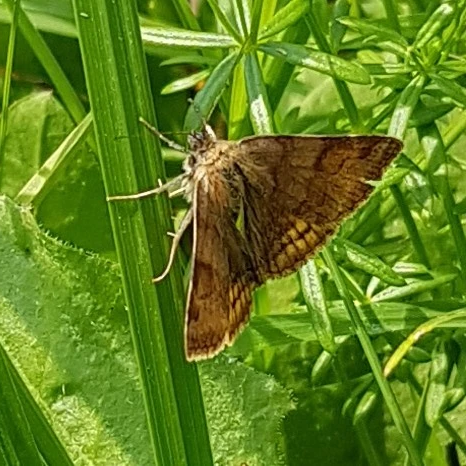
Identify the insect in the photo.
Euclidia glyphica
